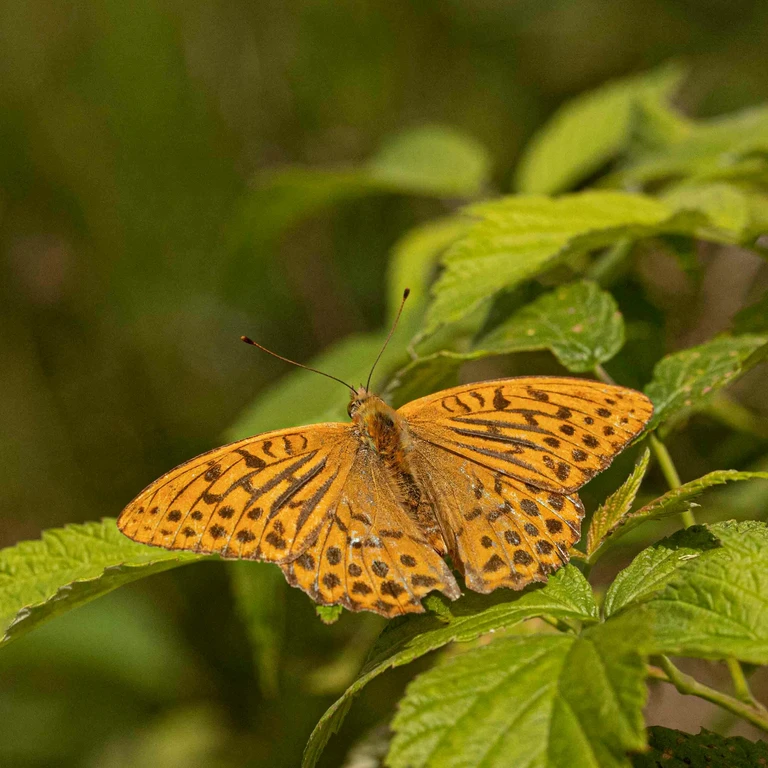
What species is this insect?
Argynnis paphia
